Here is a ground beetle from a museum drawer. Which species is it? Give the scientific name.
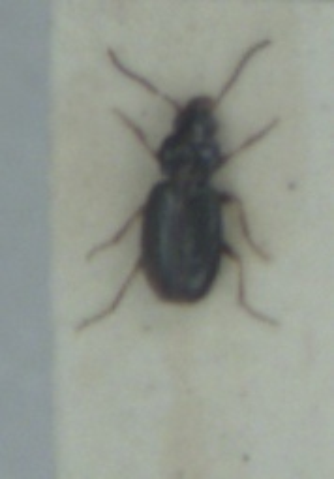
Bembidion obtusum
